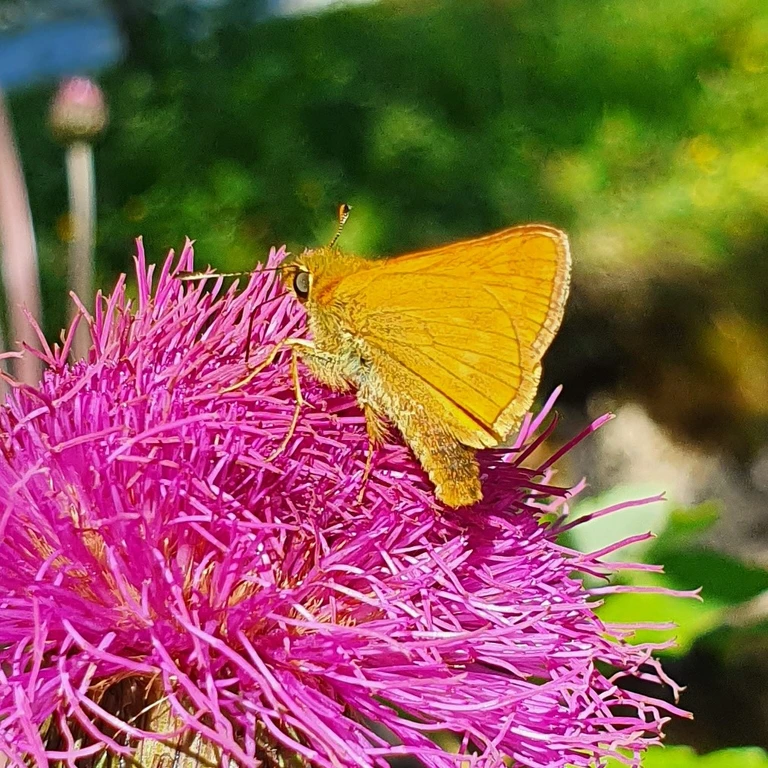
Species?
Ochlodes sylvanus (also Ochlodes venata)
